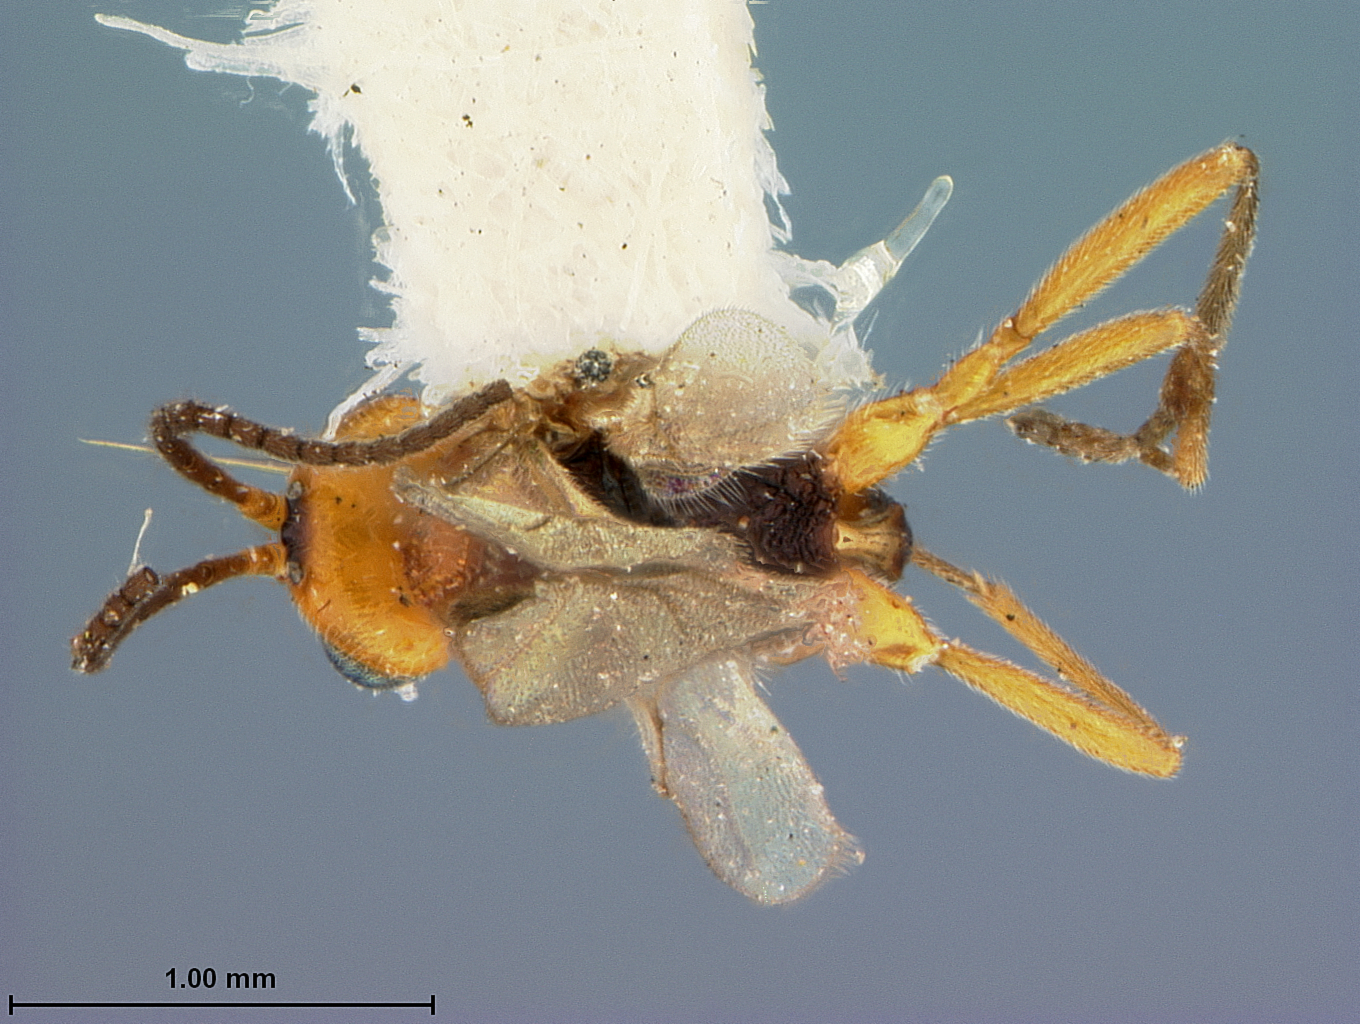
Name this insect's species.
Microctonus barri
